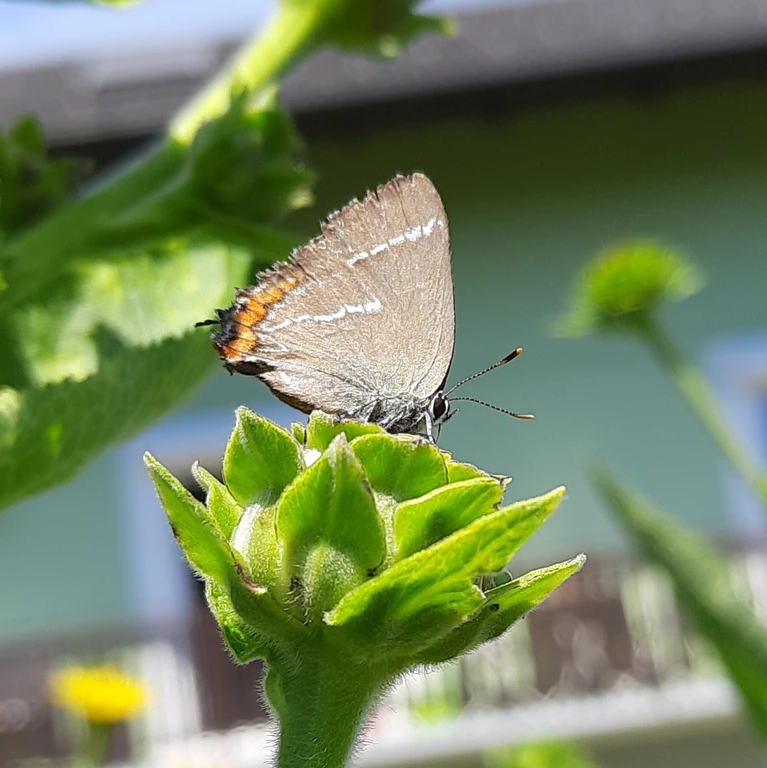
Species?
Satyrium w-album
